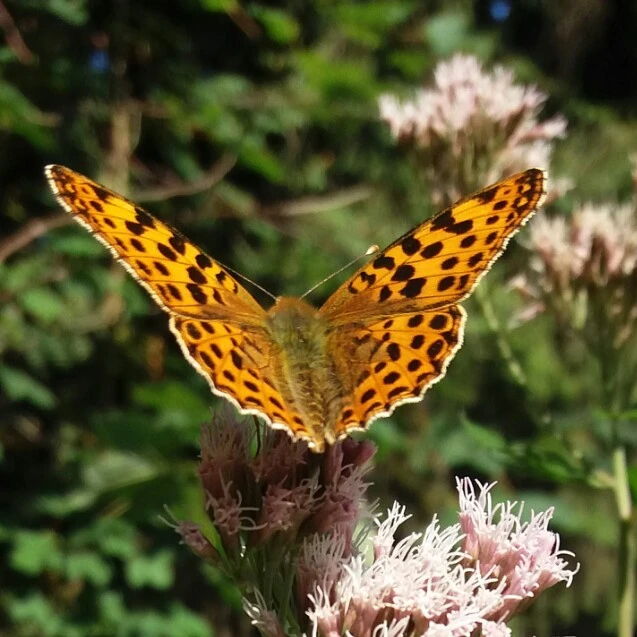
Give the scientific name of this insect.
Issoria lathonia
